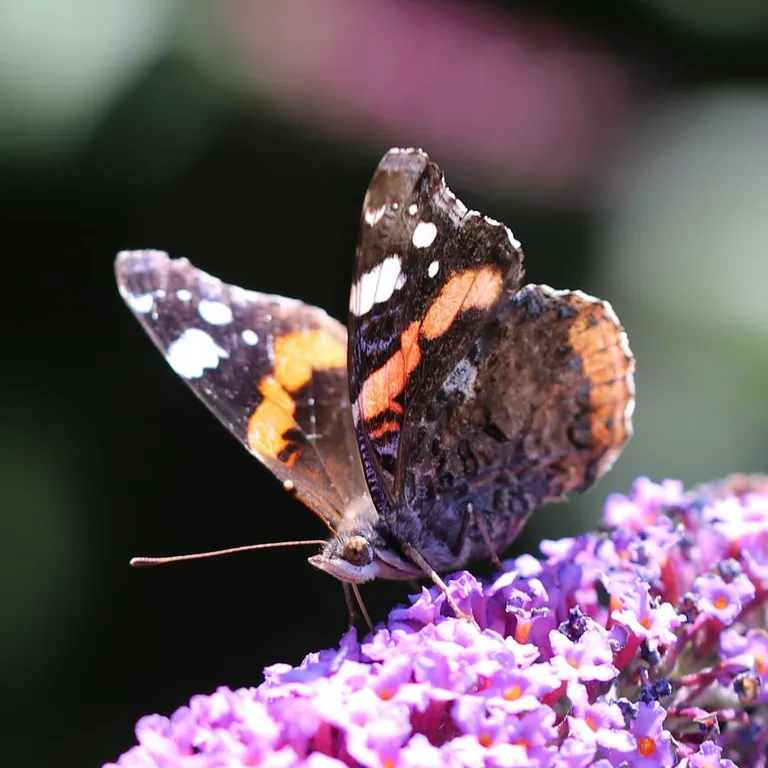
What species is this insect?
Vanessa atalanta
